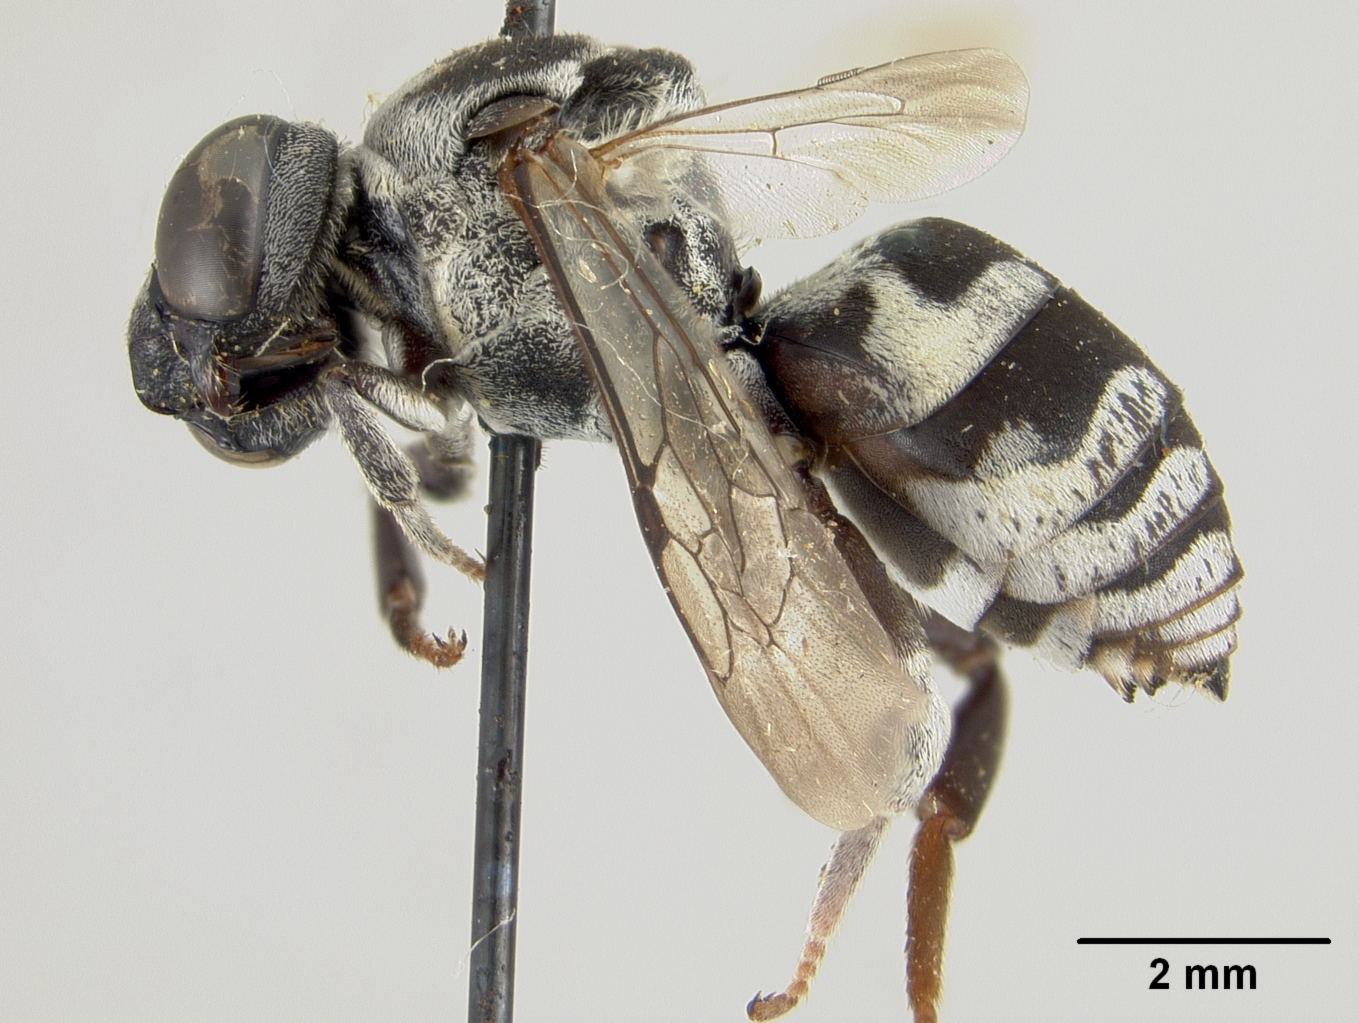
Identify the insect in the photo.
Triepeolus banksi
